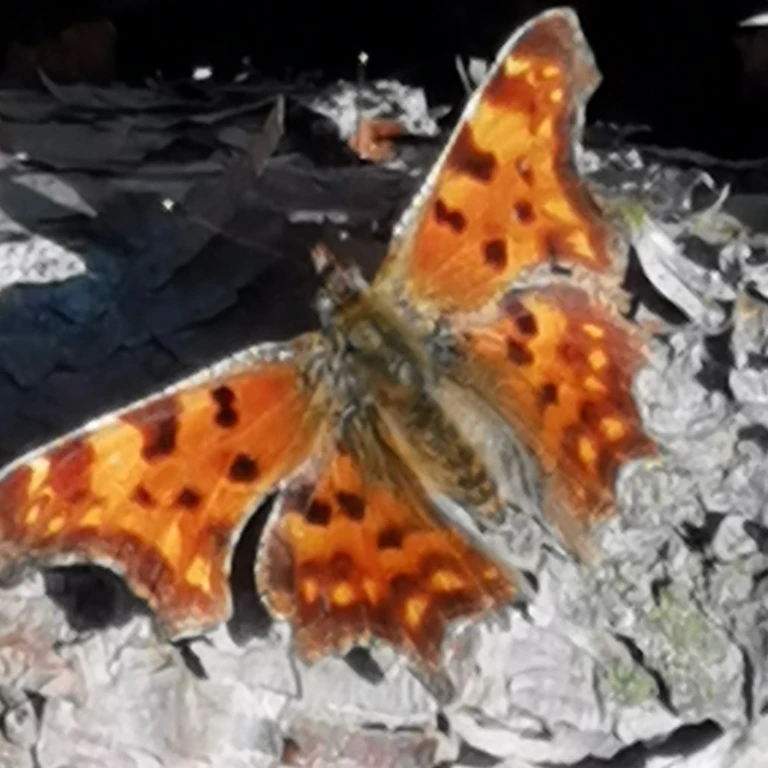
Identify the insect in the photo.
Polygonia c-album
